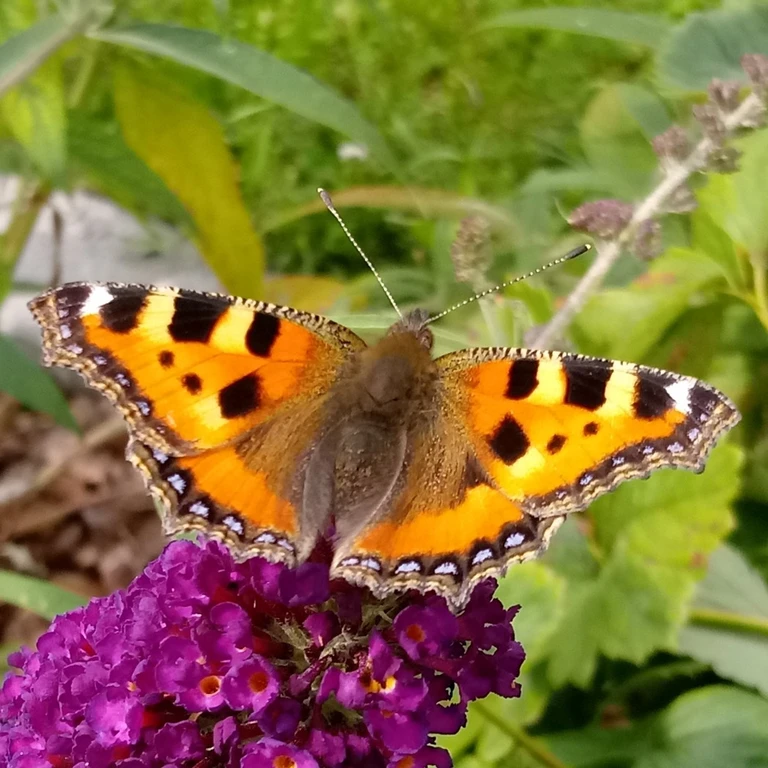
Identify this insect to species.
Aglais urticae
